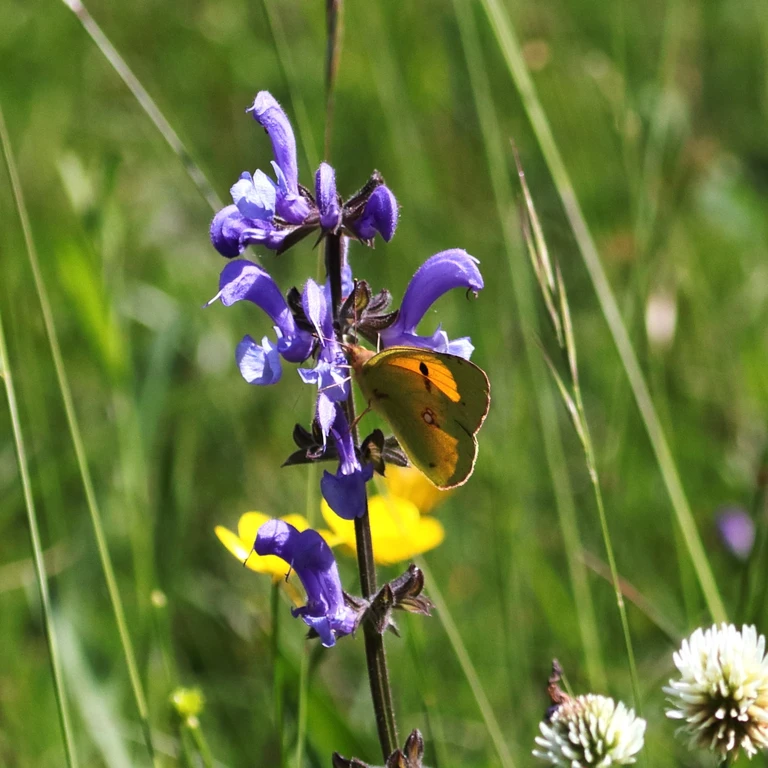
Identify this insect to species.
Colias croceus
